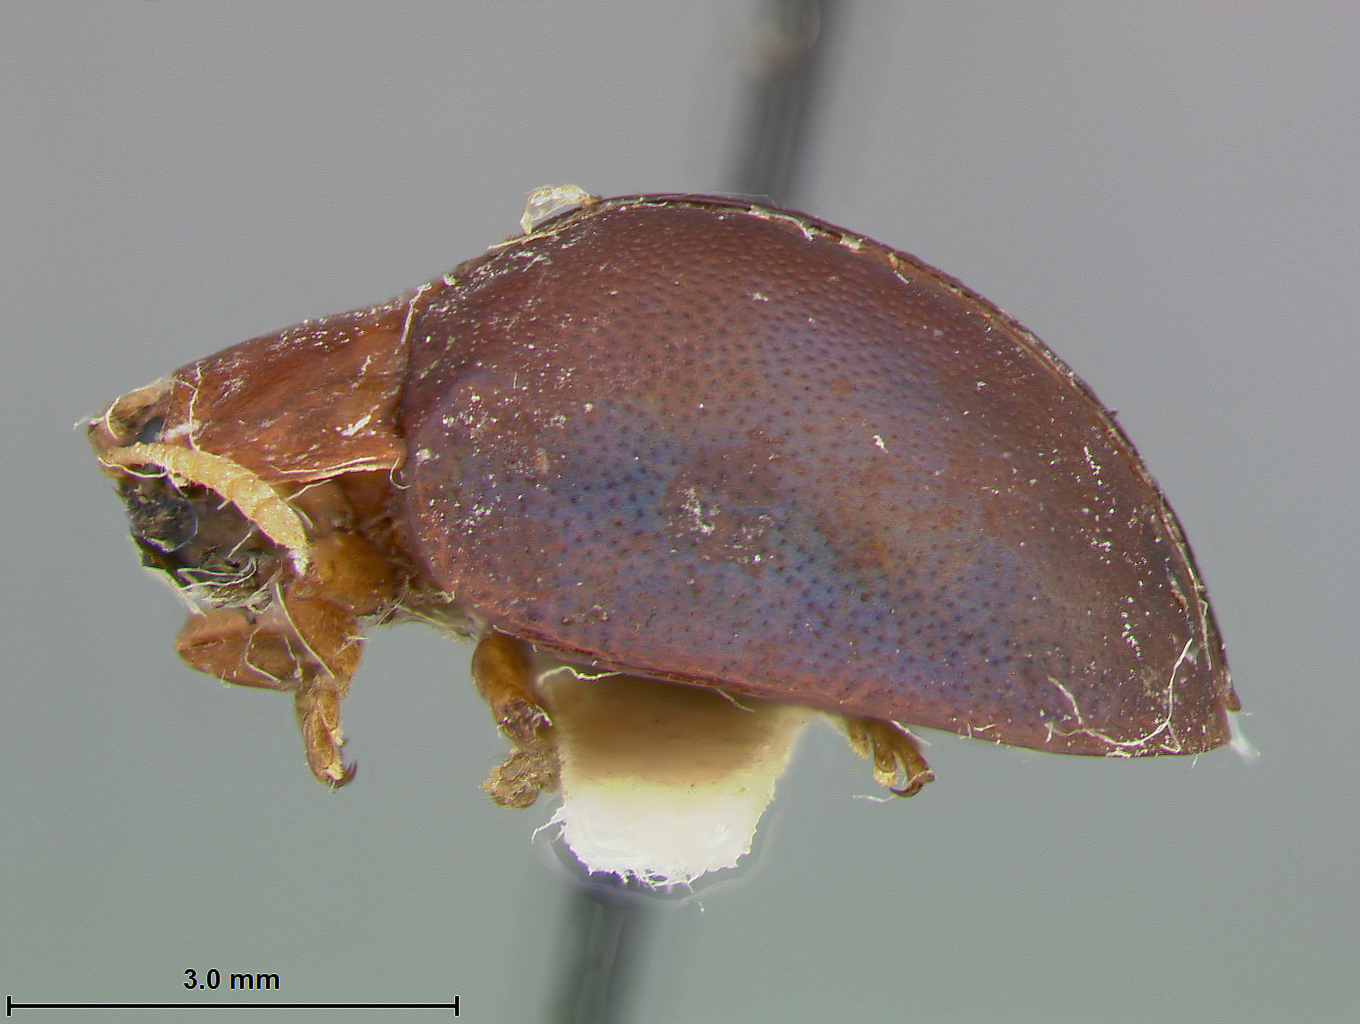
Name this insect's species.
Stoiba rufa
